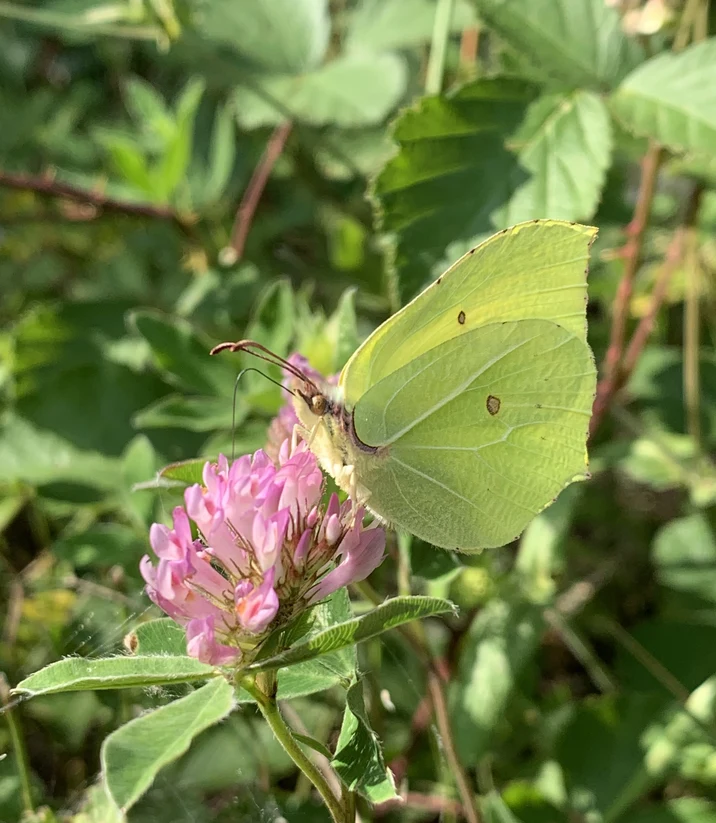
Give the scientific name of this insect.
Gonepteryx rhamni
